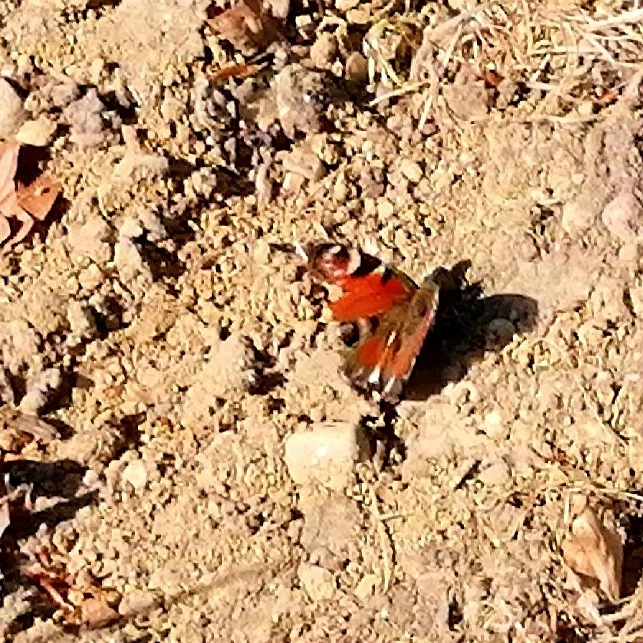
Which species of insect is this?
Aglais io
